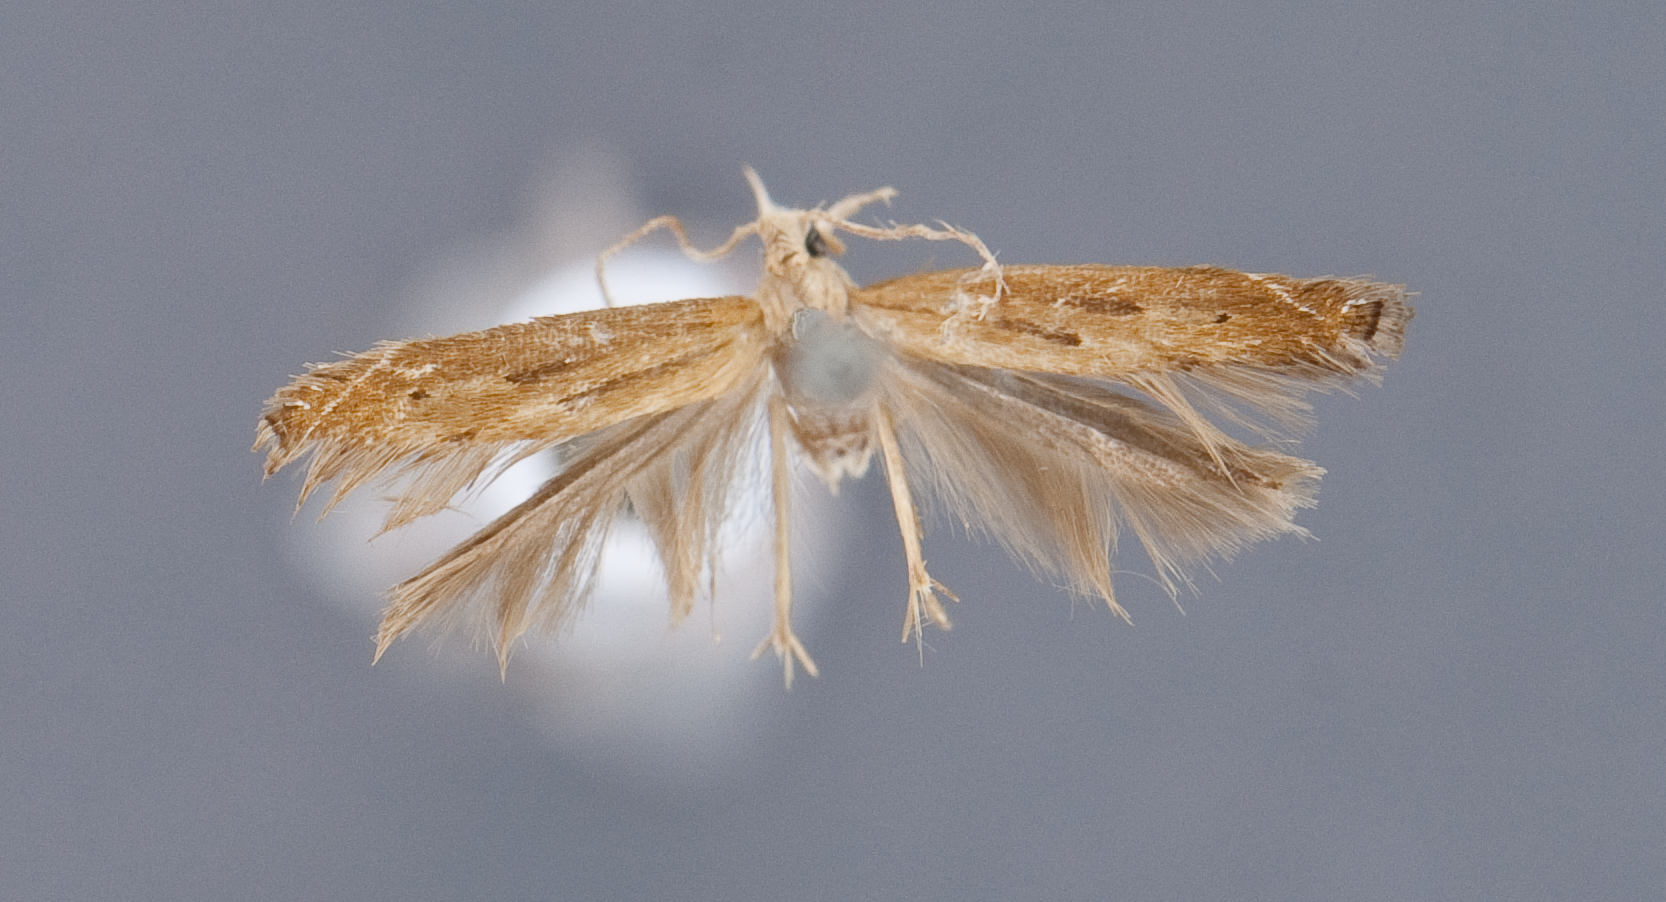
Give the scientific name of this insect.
Paltodora anteliella (also Isophrictis anteliella)
